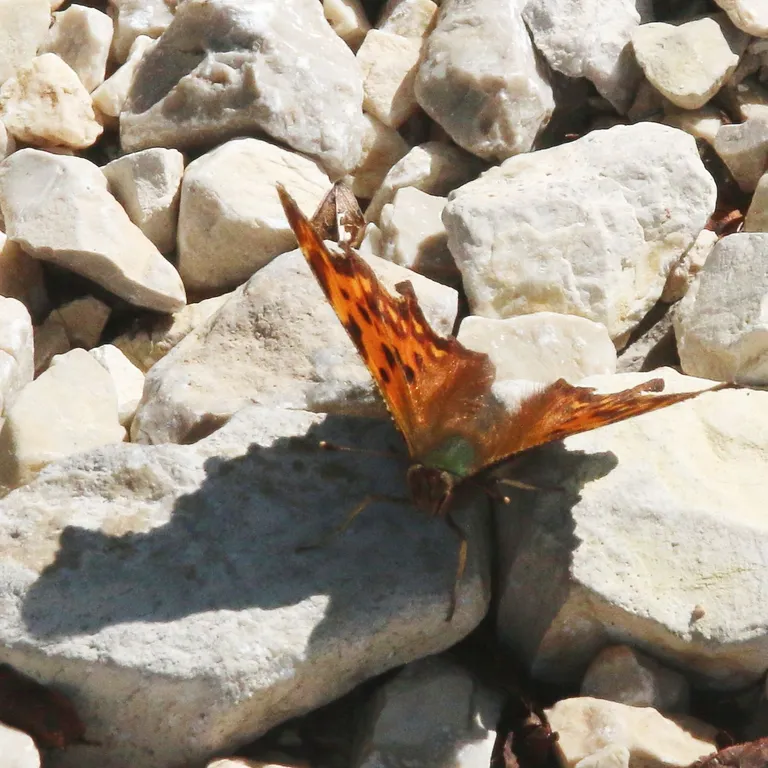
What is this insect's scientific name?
Polygonia c-album
